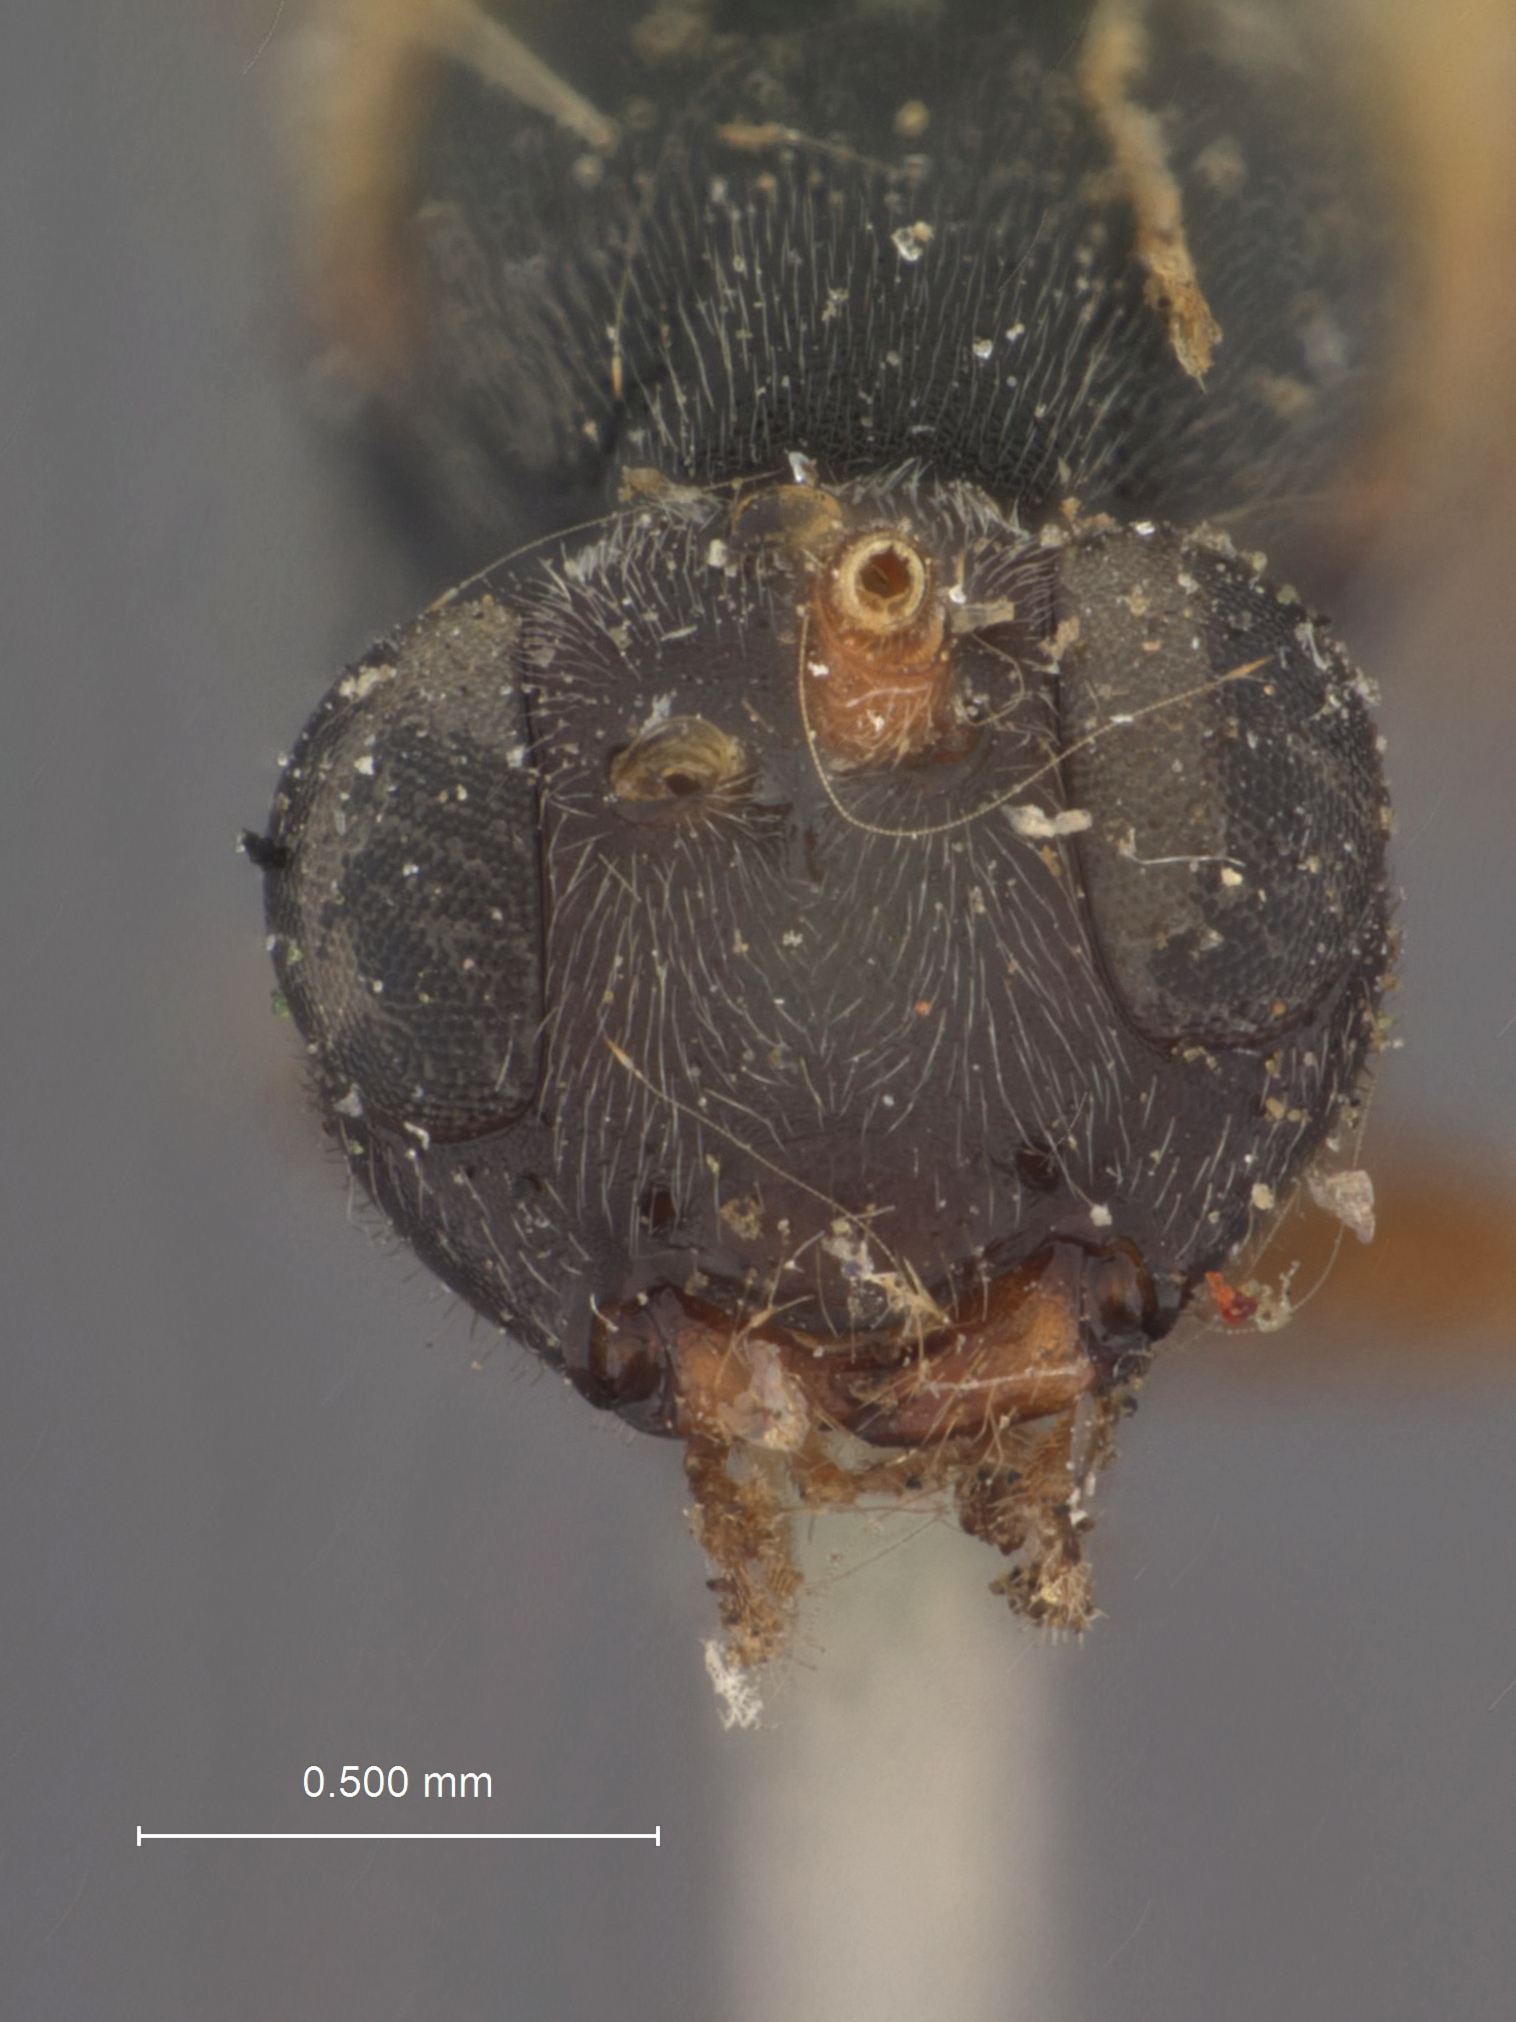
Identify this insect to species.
Hemiteles prosthesimae
